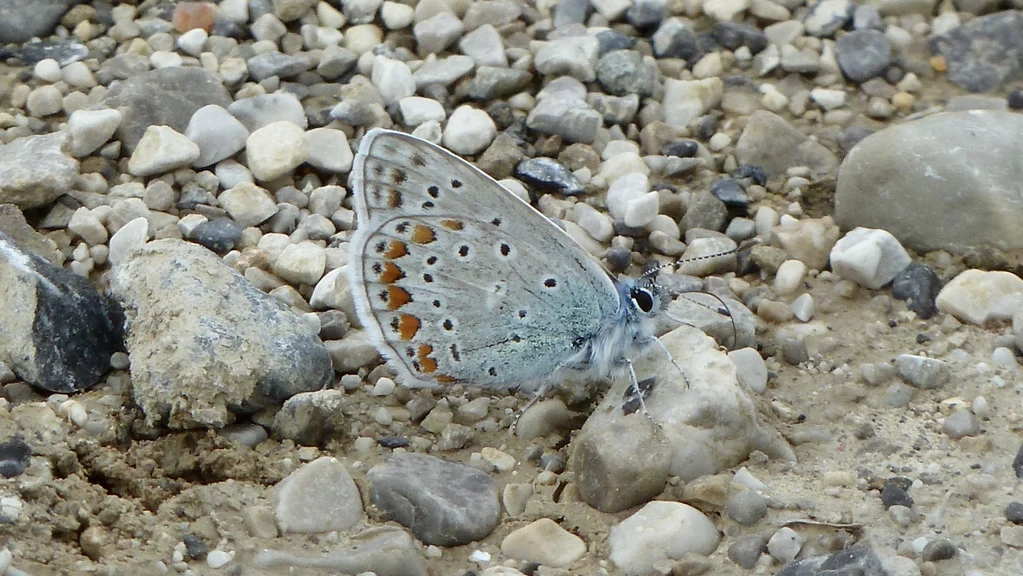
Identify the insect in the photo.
Polyommatus thersites
